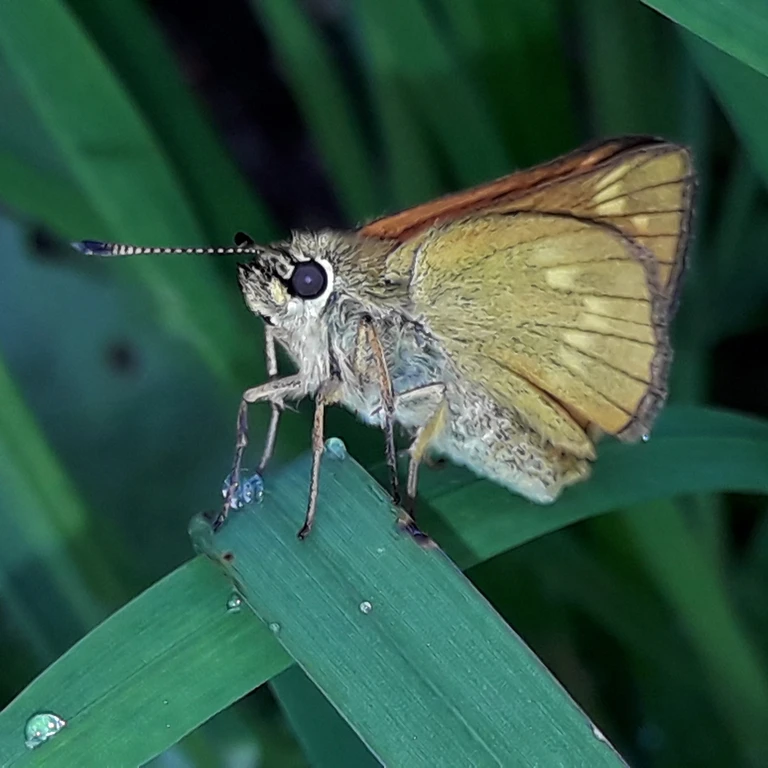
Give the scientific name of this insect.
Ochlodes sylvanus (also Ochlodes venata)
